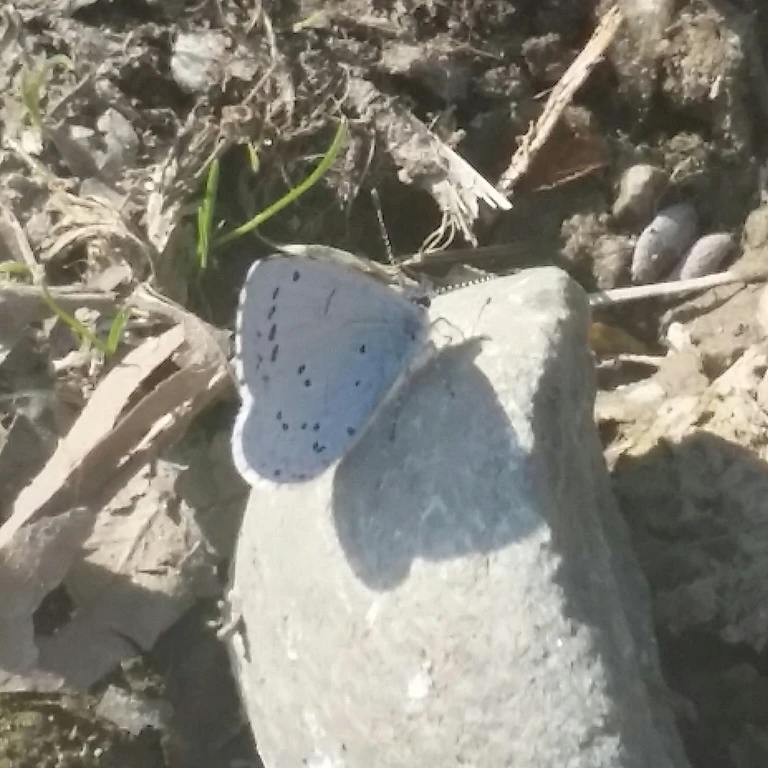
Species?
Celastrina argiolus
